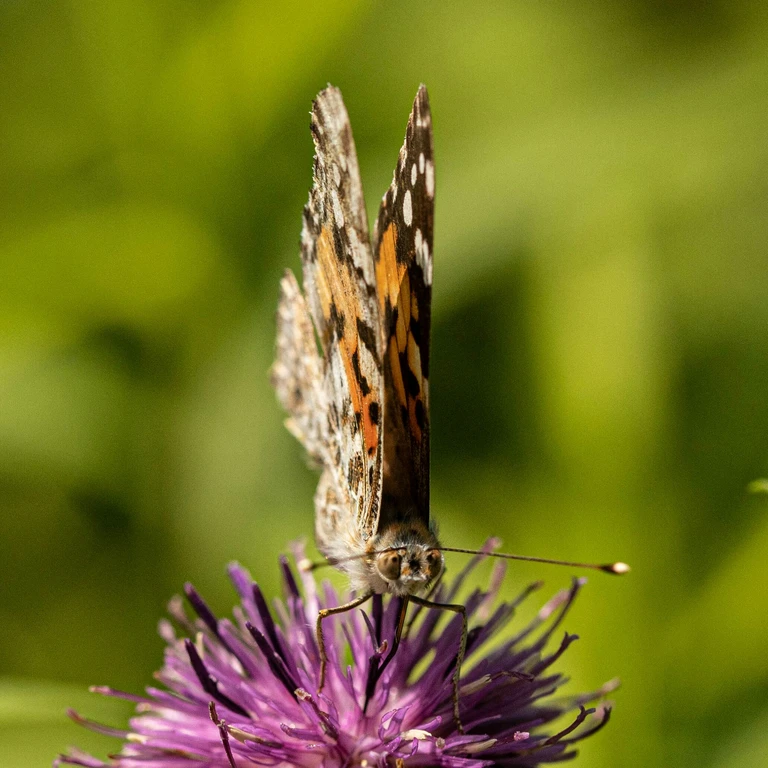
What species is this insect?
Vanessa cardui
